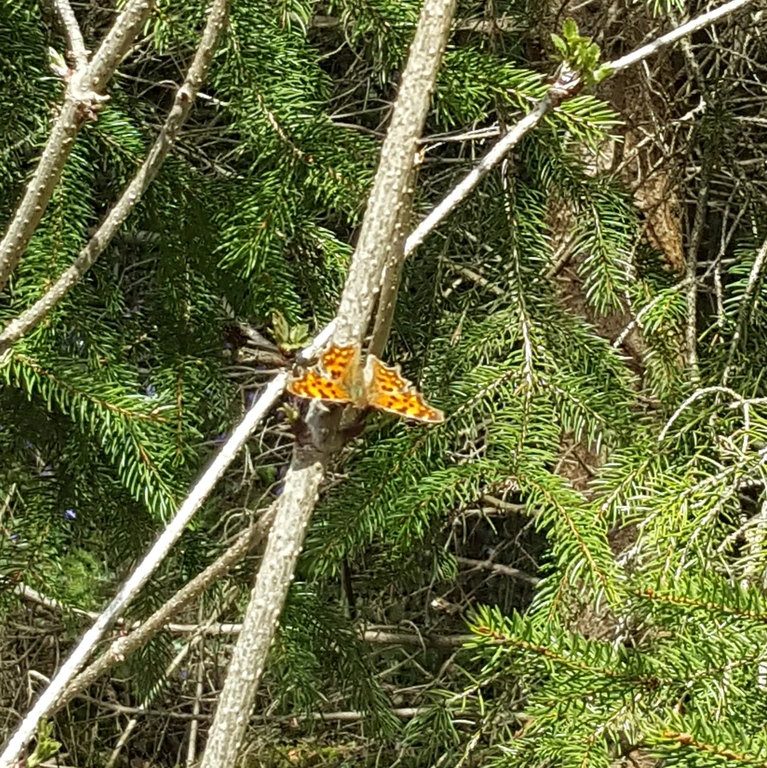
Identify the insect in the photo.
Polygonia c-album
